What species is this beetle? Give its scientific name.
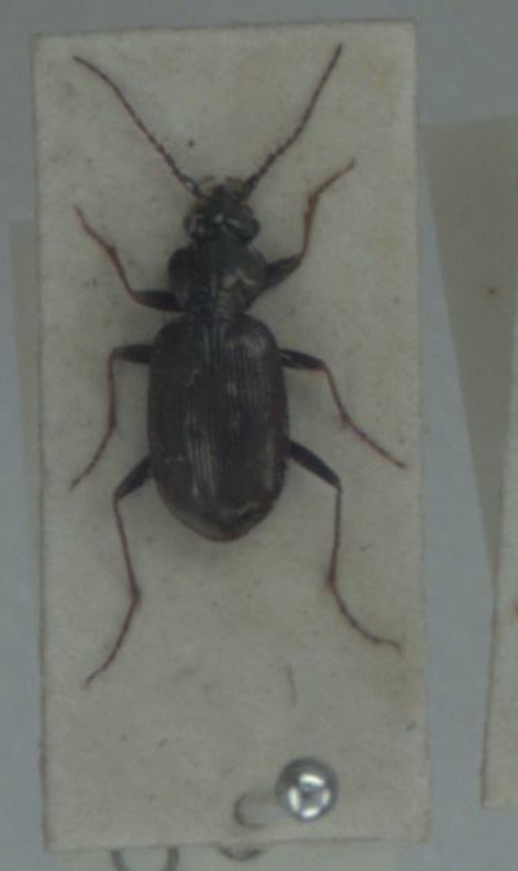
Loricera pilicornis
